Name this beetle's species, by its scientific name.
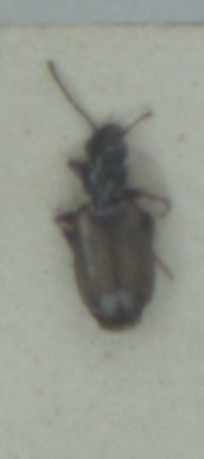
Syntomus obscuroguttatus
